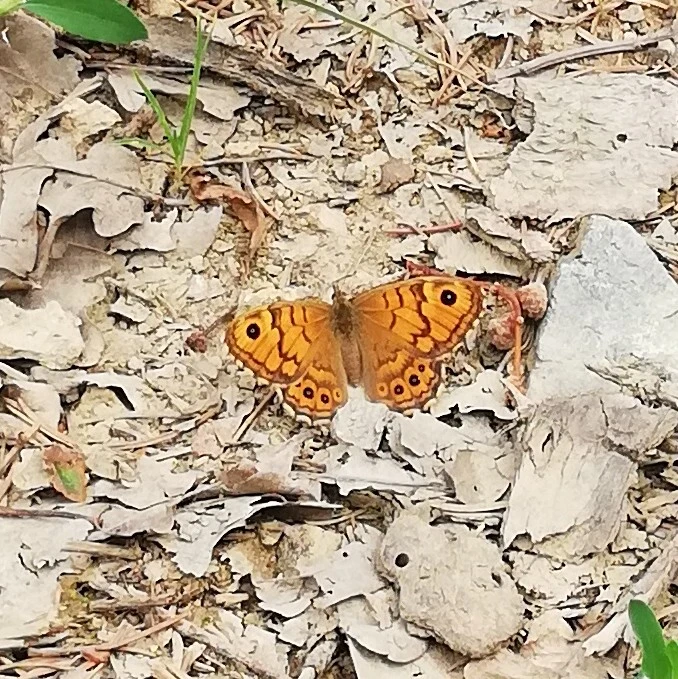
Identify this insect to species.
Lasiommata megera (also Pararge megera)
